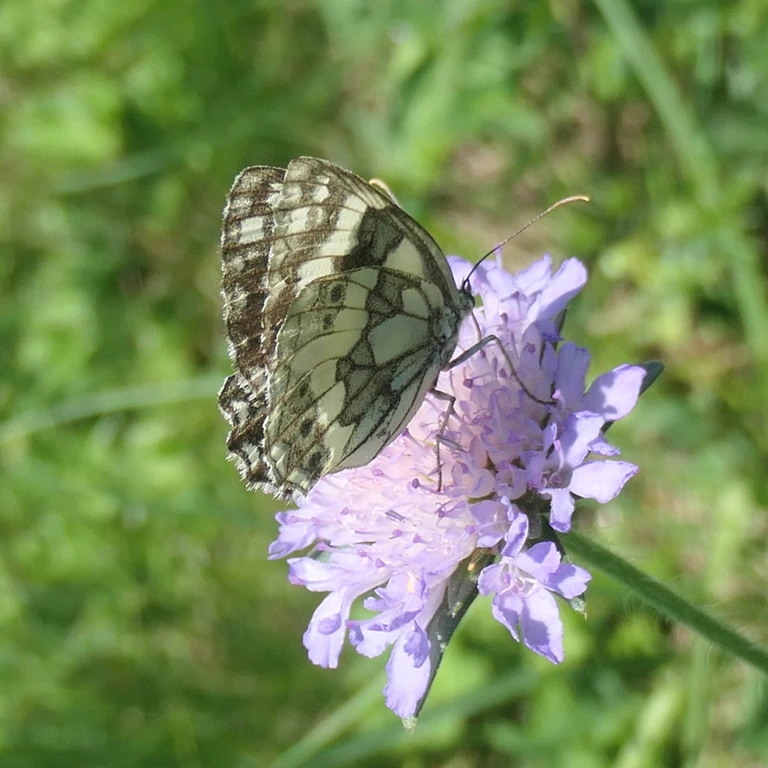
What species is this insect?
Melanargia galathea
